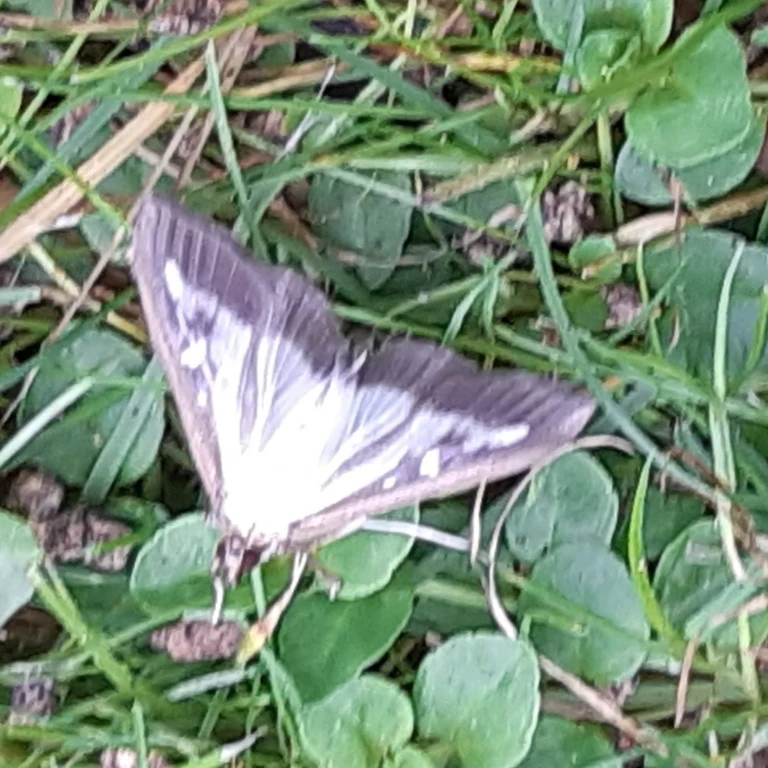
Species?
Cydalima perspectalis
